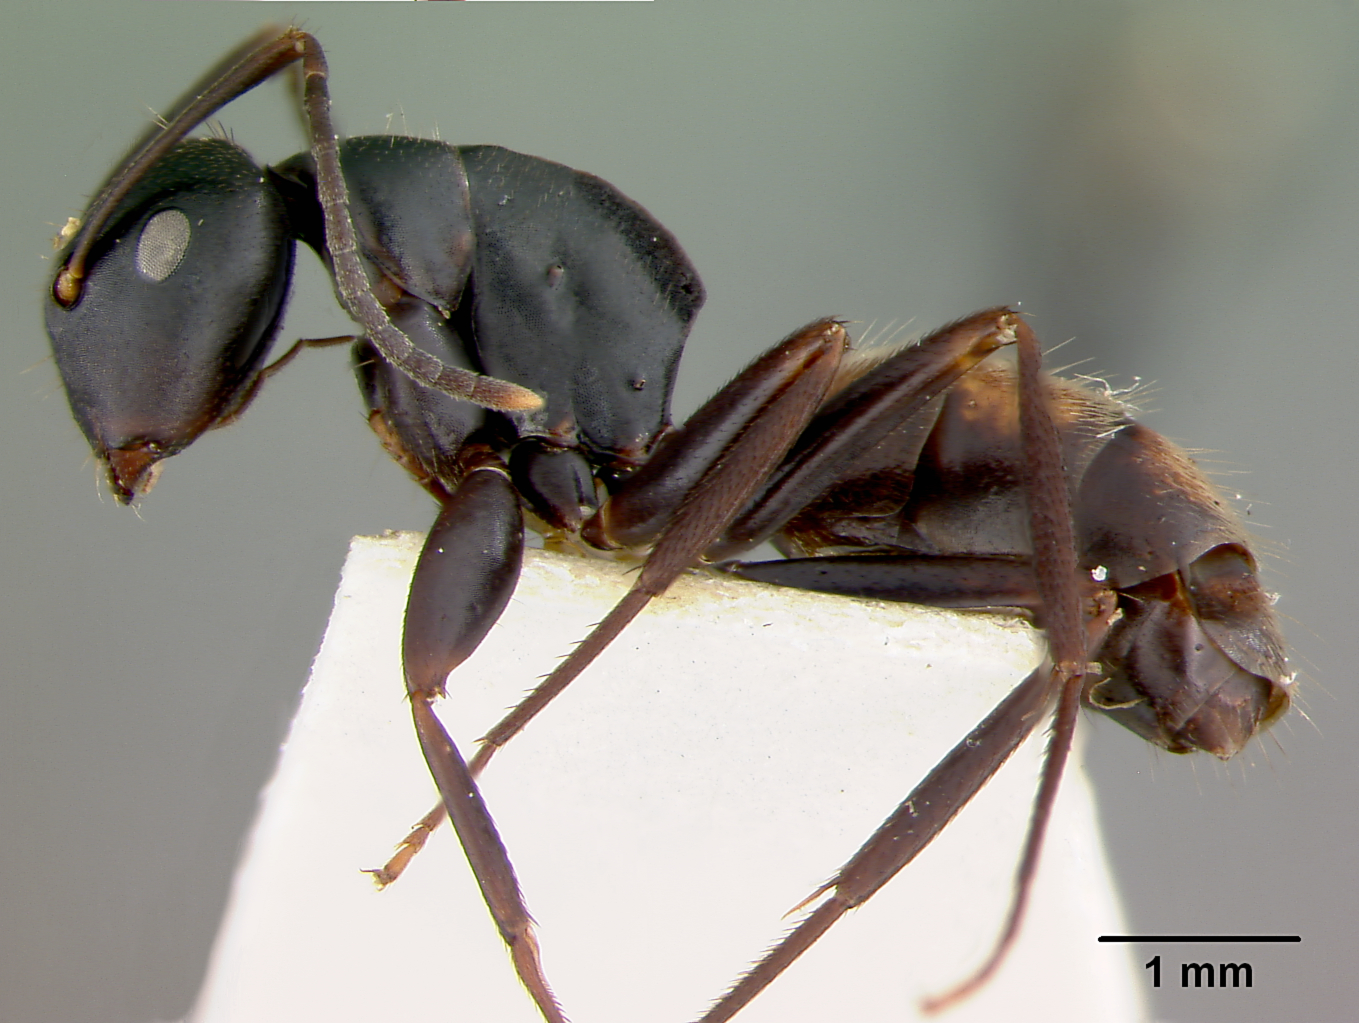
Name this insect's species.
Camponotus maafui
